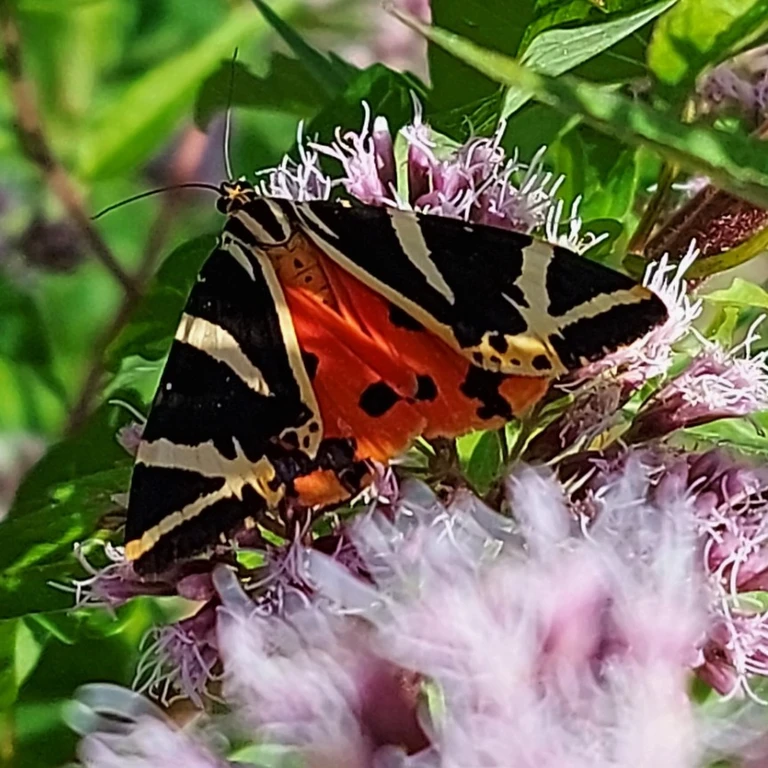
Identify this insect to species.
Euplagia quadripunctaria
